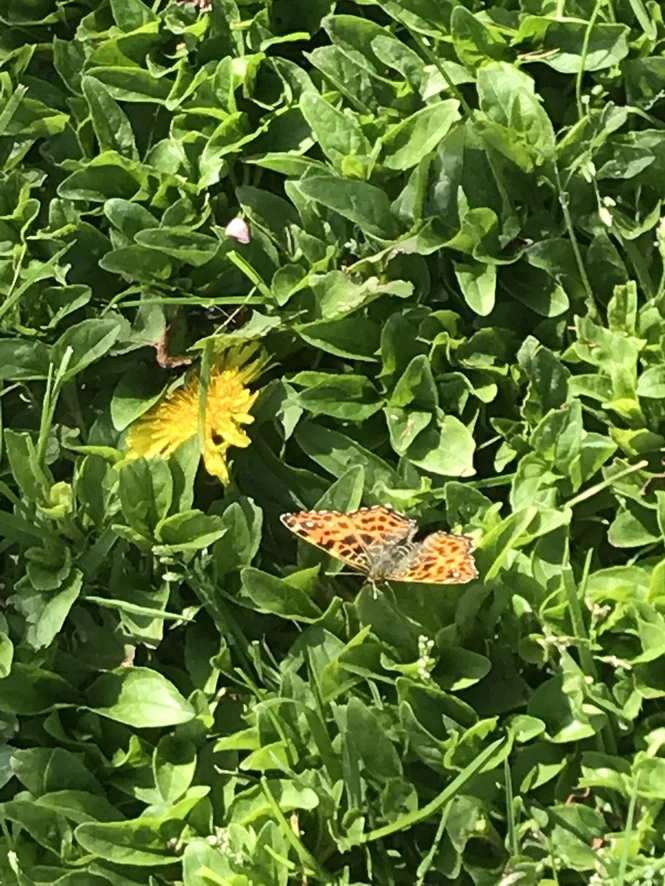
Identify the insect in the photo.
Araschnia levana
